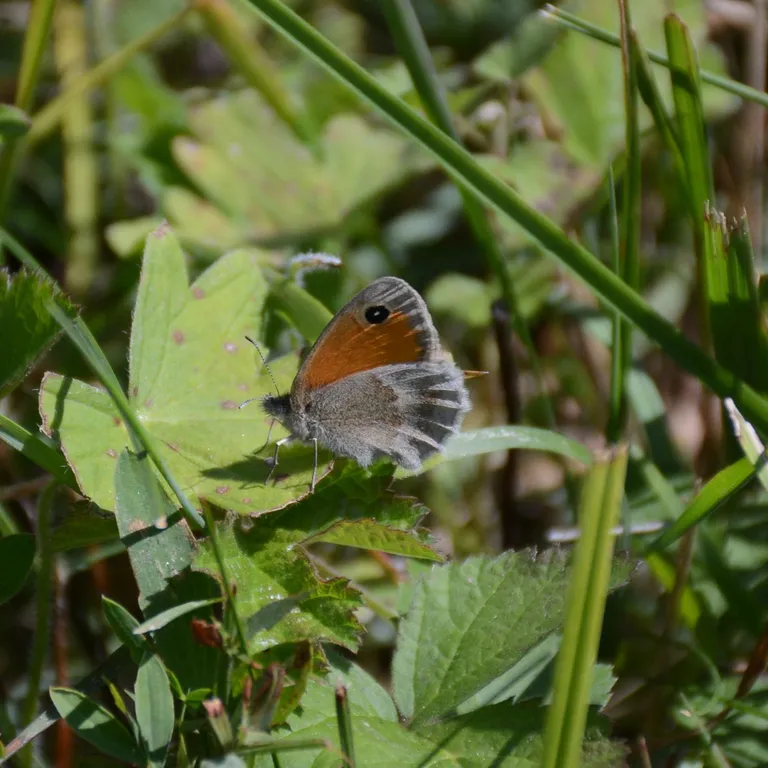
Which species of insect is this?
Coenonympha pamphilus
